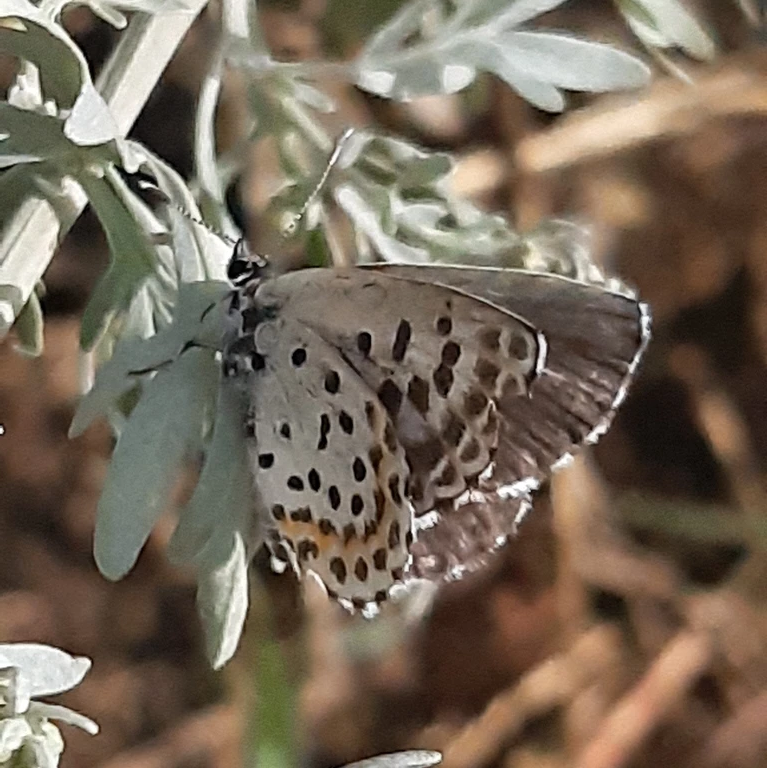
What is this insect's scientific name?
Scolitantides orion
